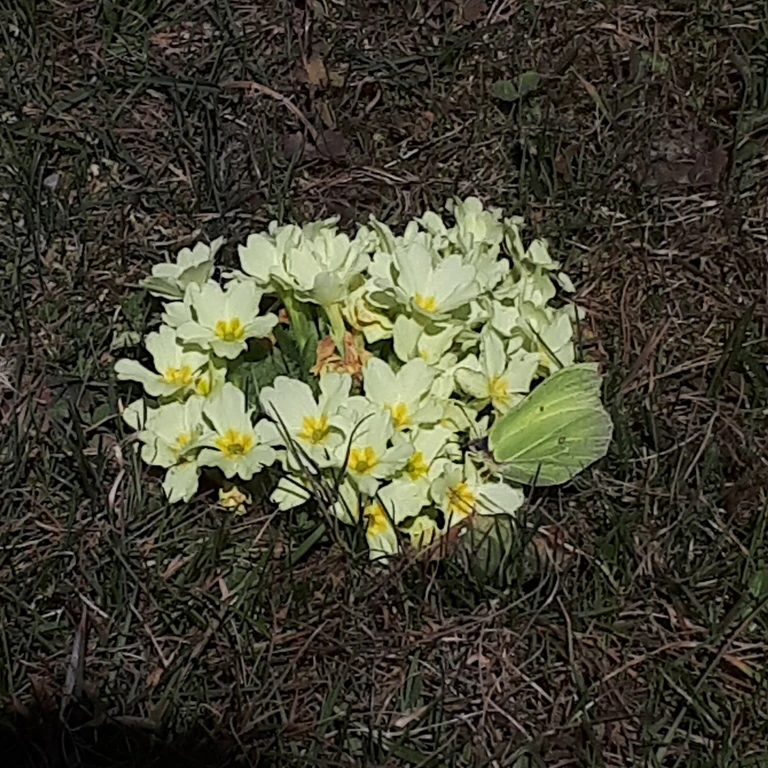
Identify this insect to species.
Gonepteryx rhamni
